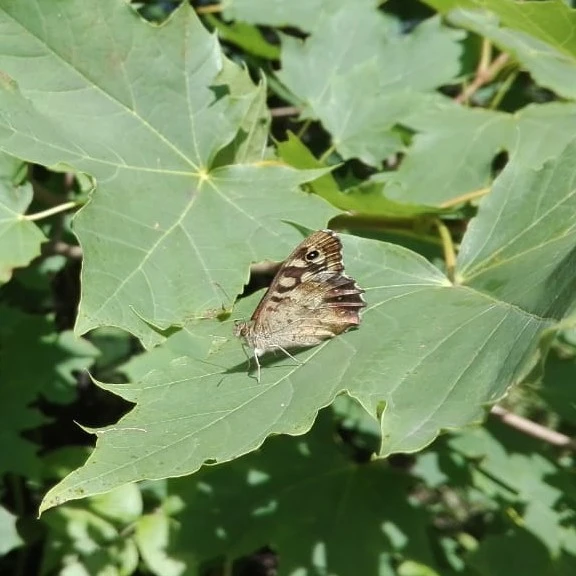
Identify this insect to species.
Pararge aegeria
